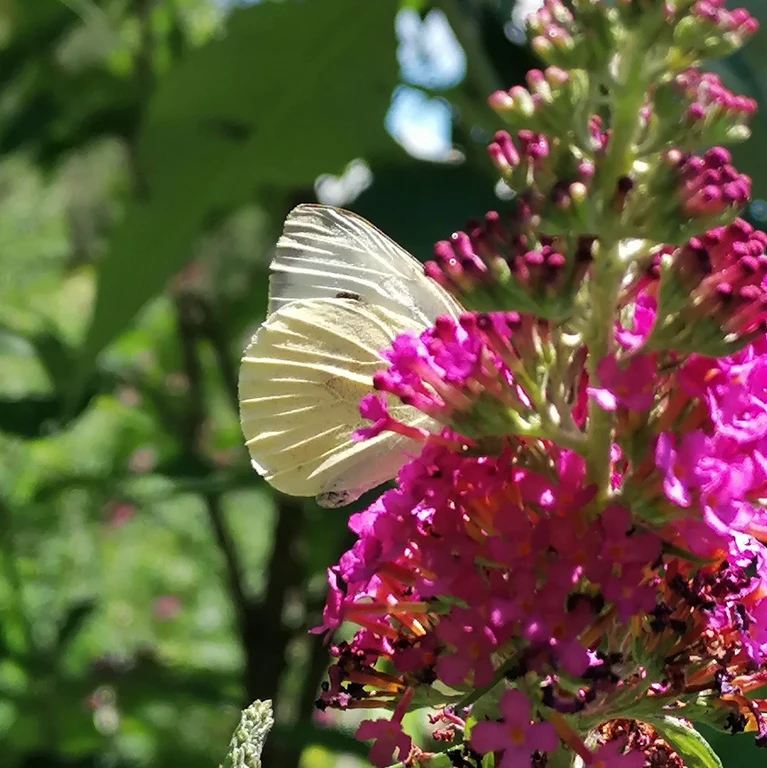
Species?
Pieris brassicae
